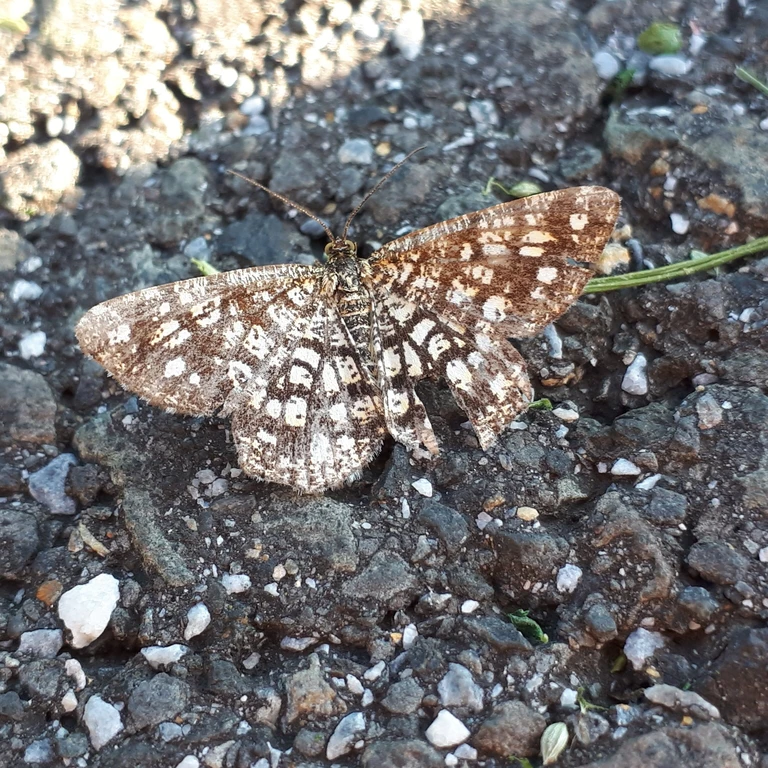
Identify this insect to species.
Chiasmia clathrata
